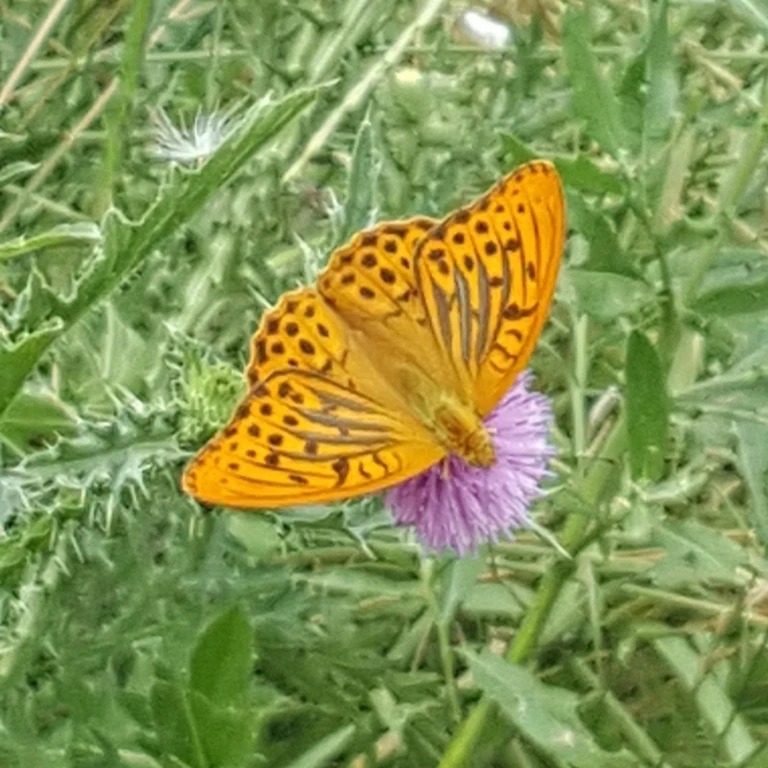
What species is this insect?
Argynnis paphia
